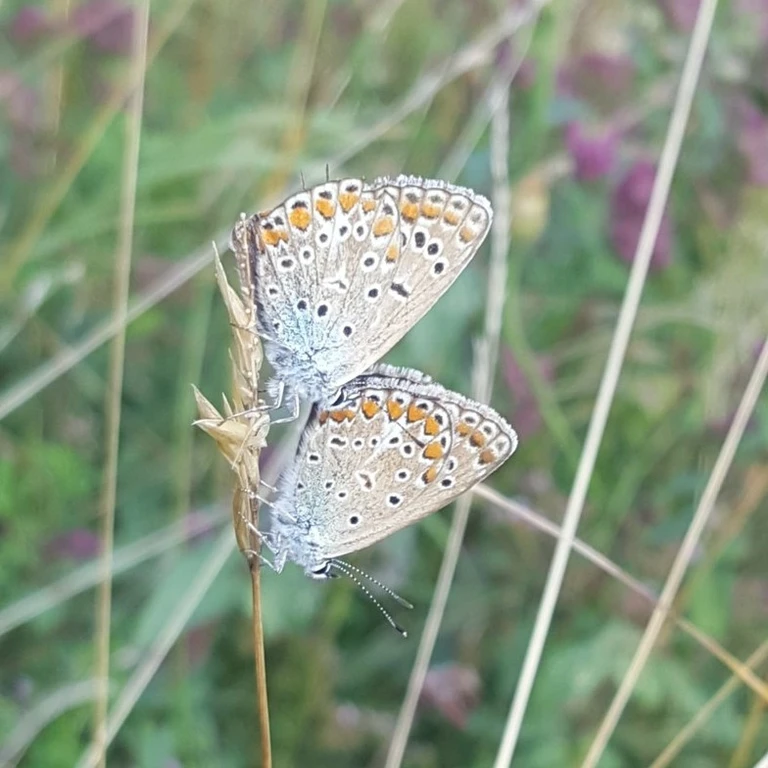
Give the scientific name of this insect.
Polyommatus icarus
